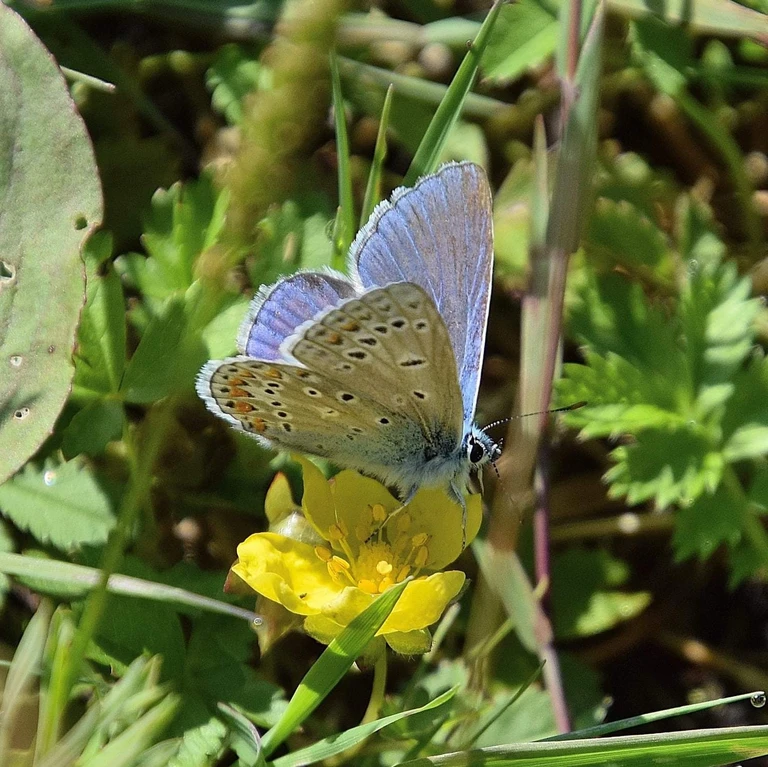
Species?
Polyommatus icarus
